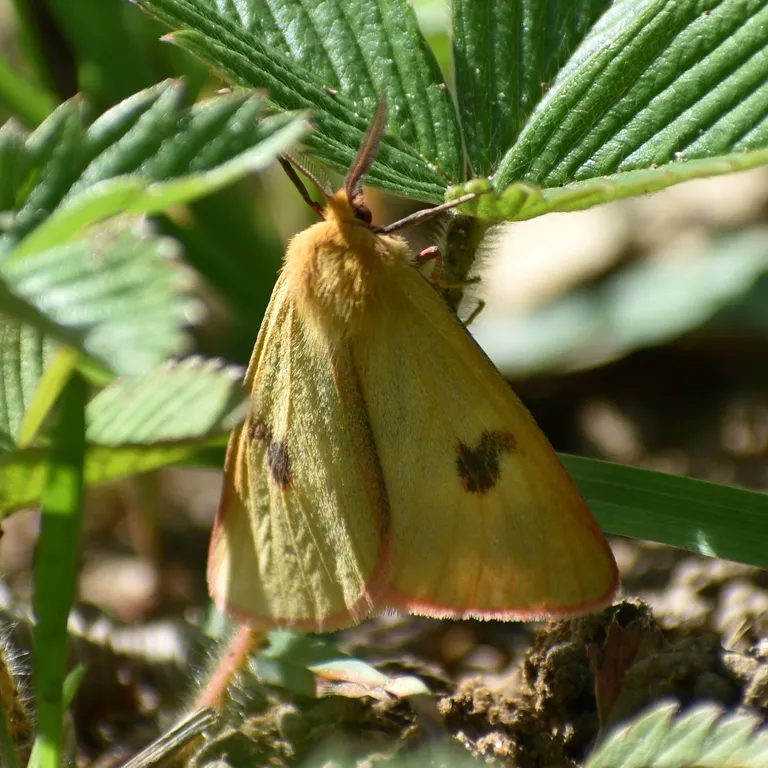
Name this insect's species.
Diacrisia sannio
